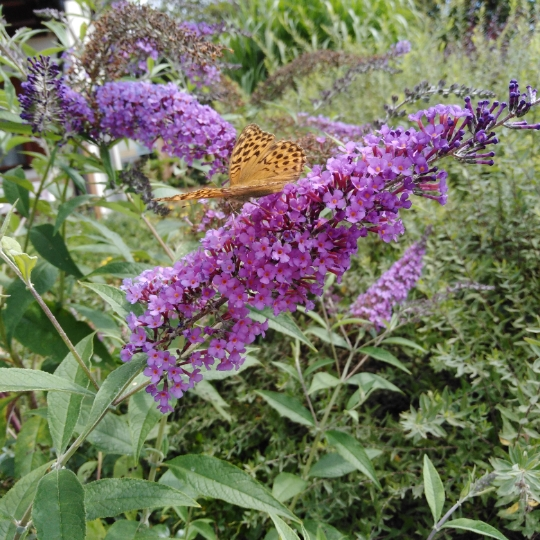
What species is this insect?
Argynnis paphia
